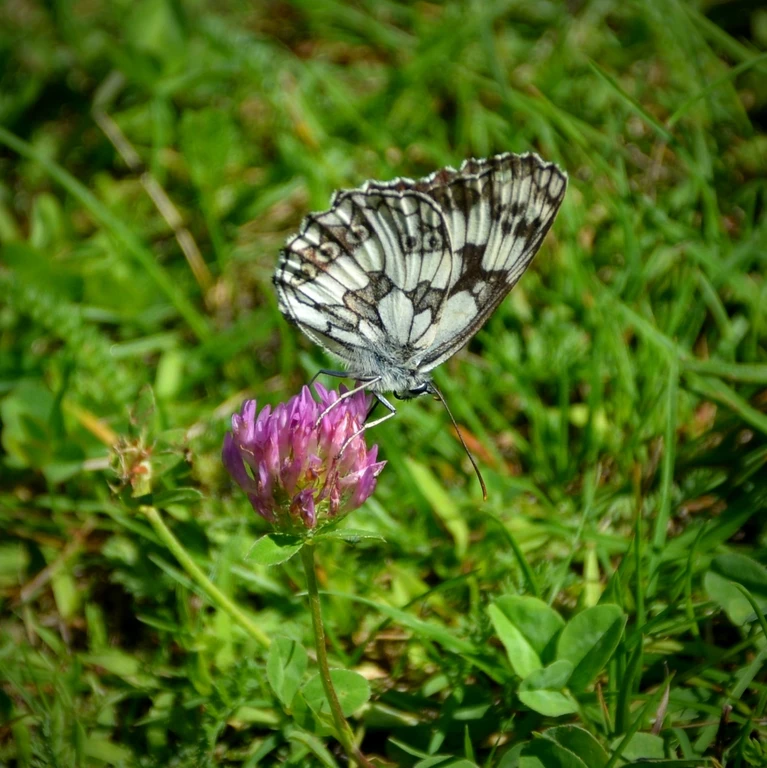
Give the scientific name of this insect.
Melanargia galathea
